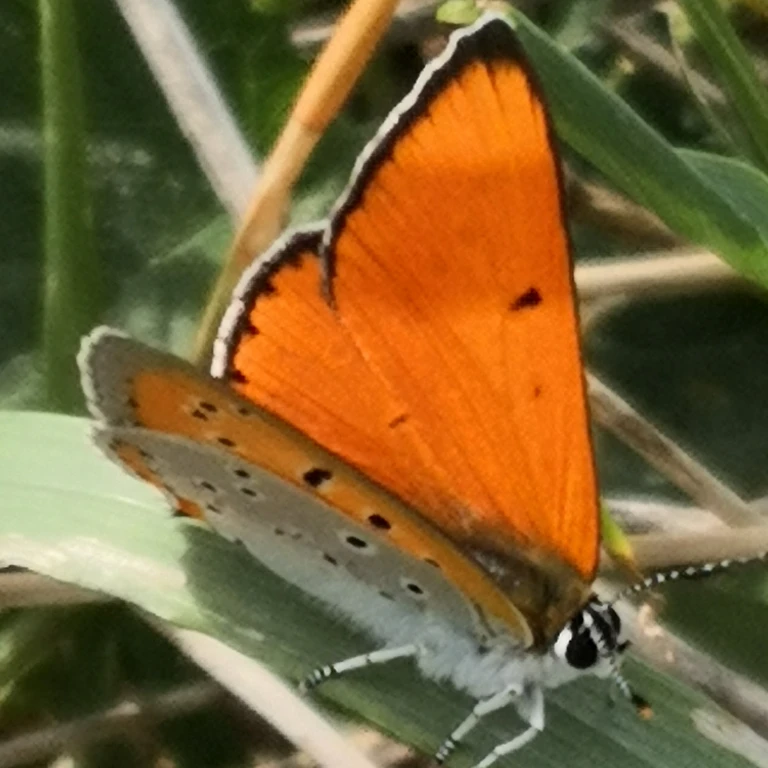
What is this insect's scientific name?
Lycaena dispar
